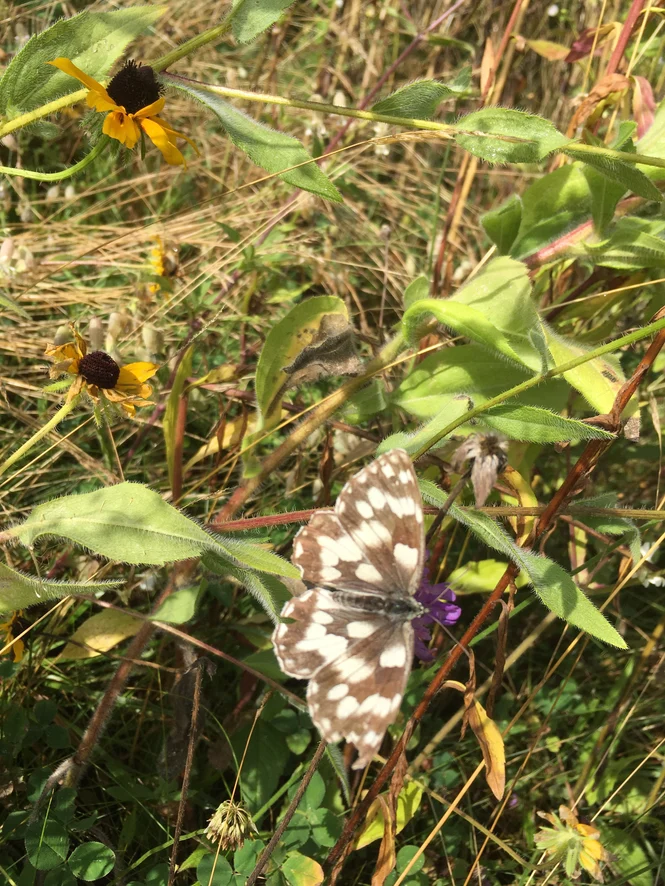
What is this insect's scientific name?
Melanargia galathea
